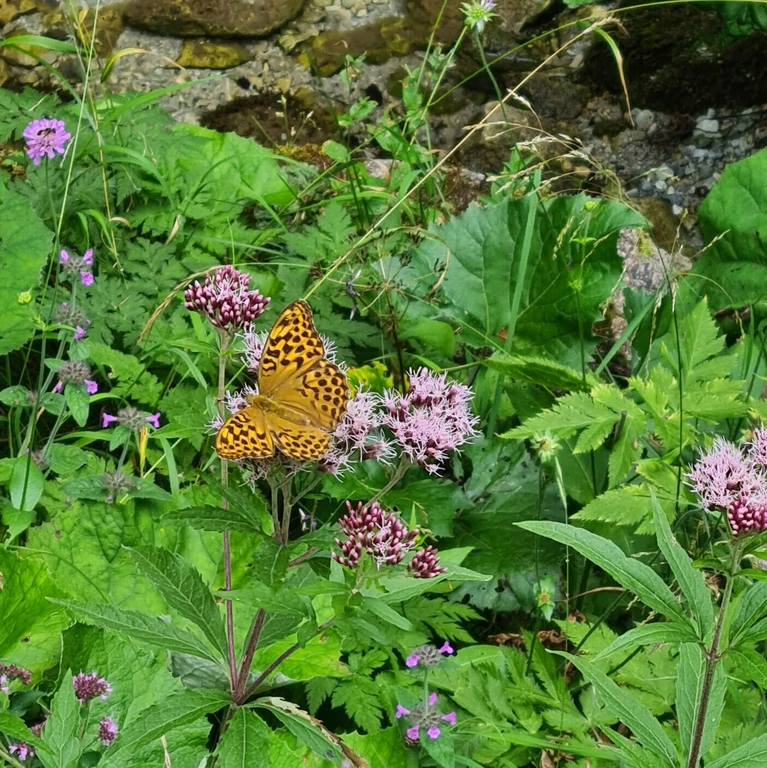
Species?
Argynnis paphia
